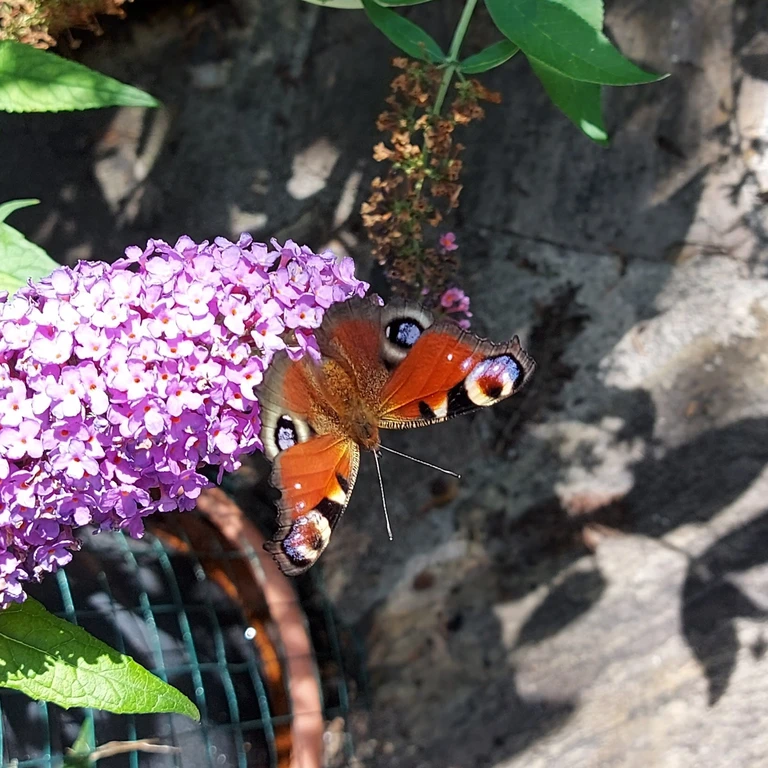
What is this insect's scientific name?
Aglais io
